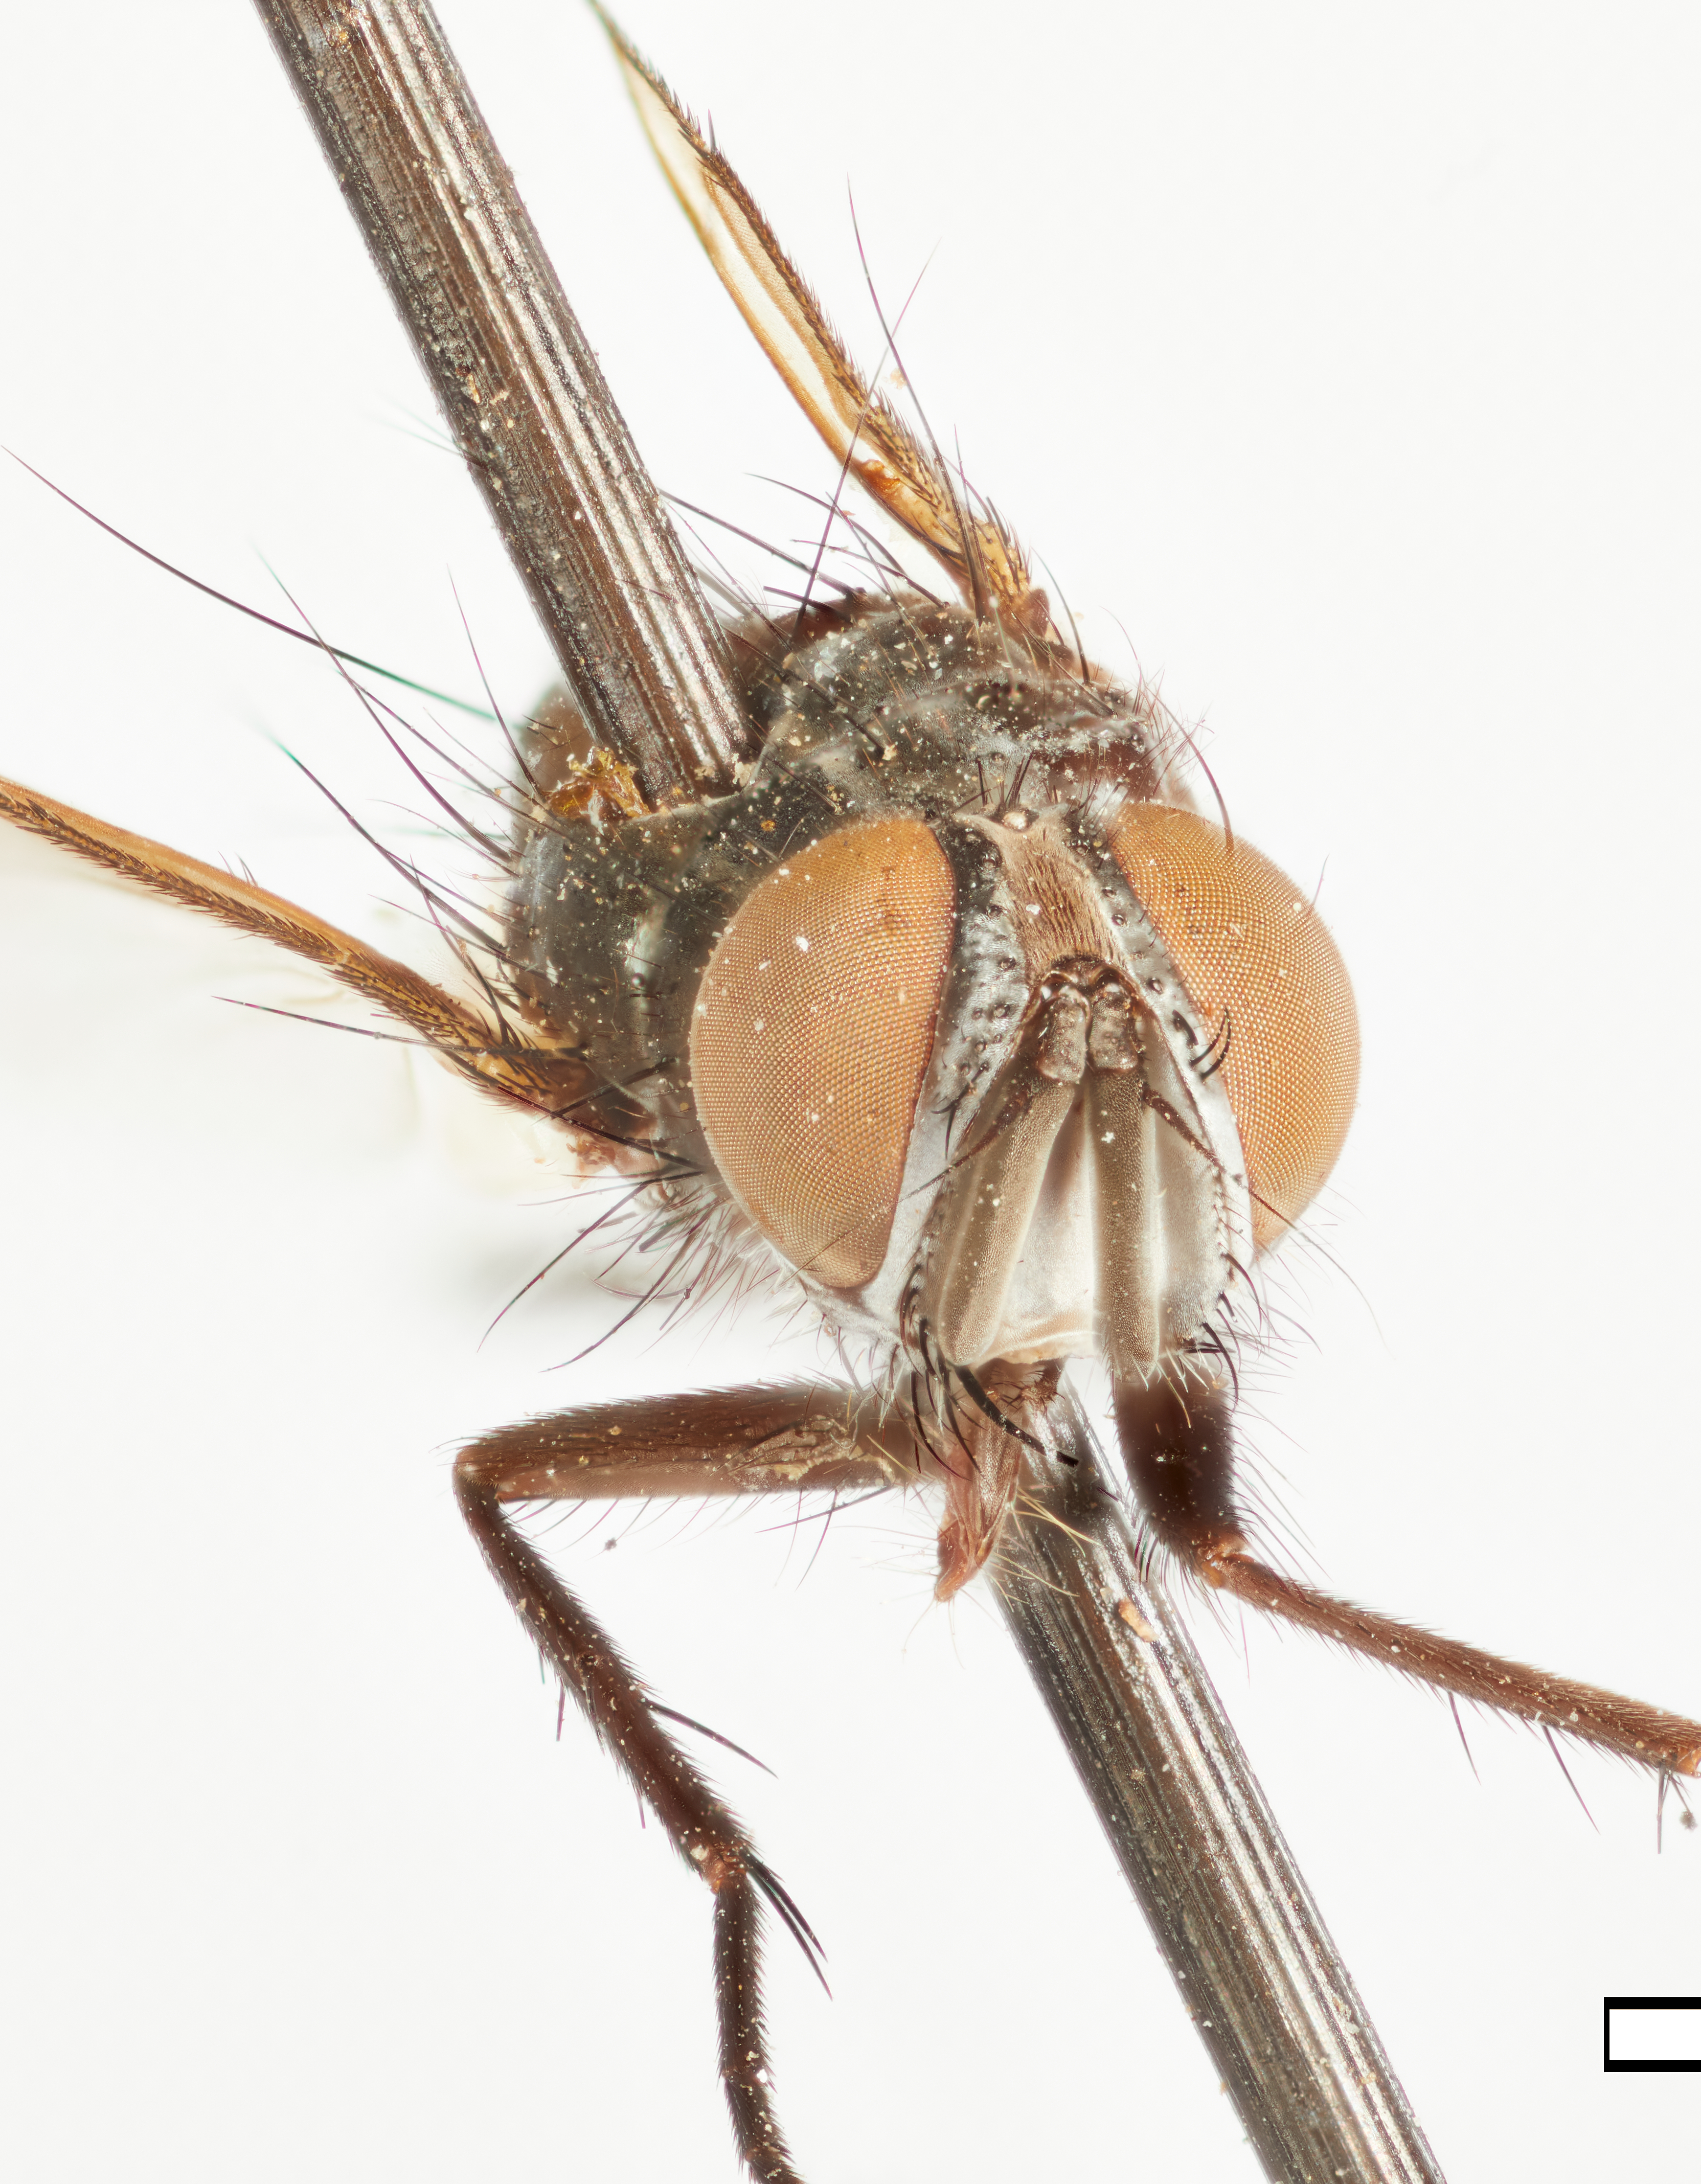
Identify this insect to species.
Masicera exilis
